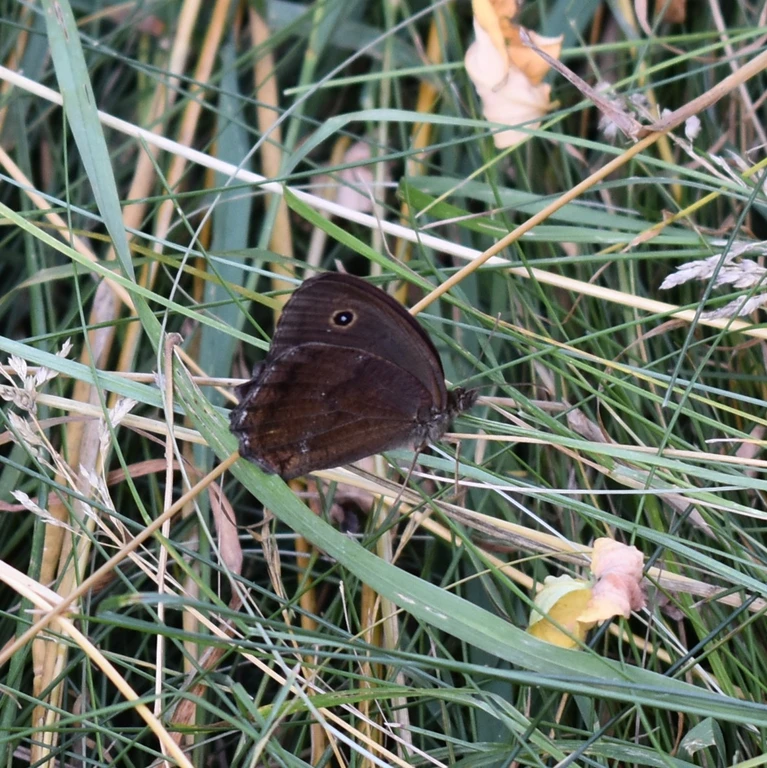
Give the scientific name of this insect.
Minois dryas
